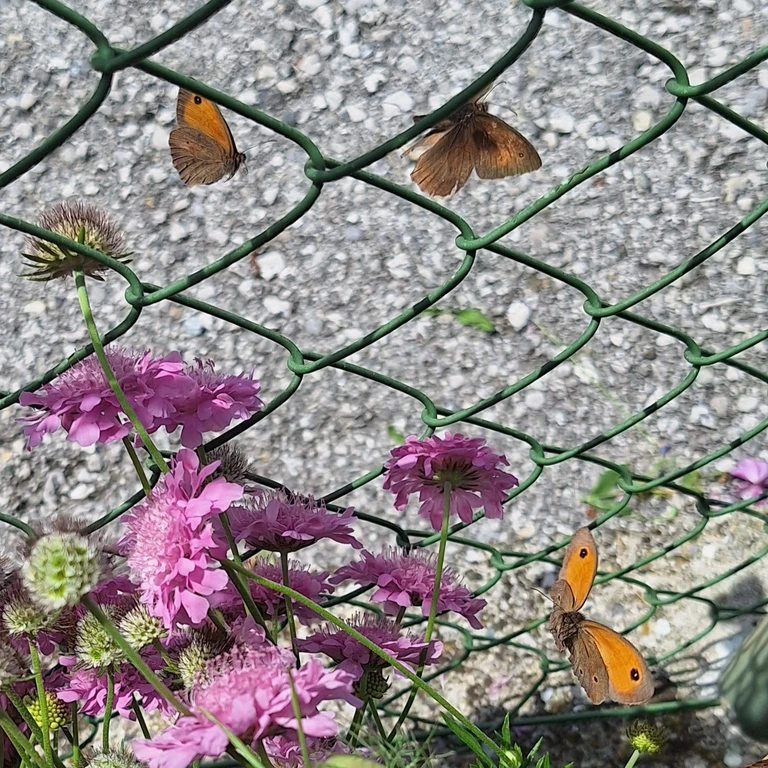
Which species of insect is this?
Maniola jurtina
